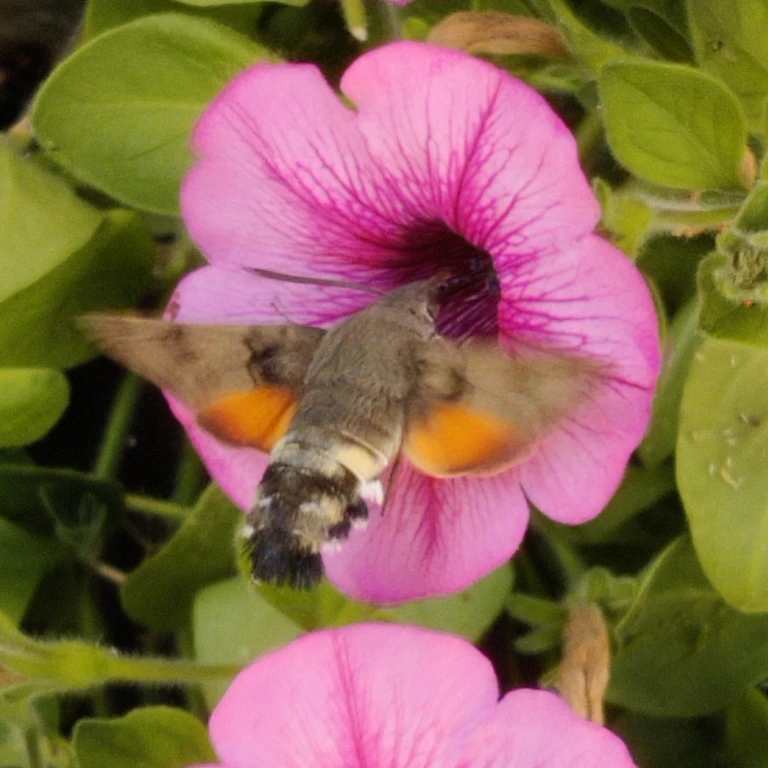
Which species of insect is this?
Macroglossum stellatarum
